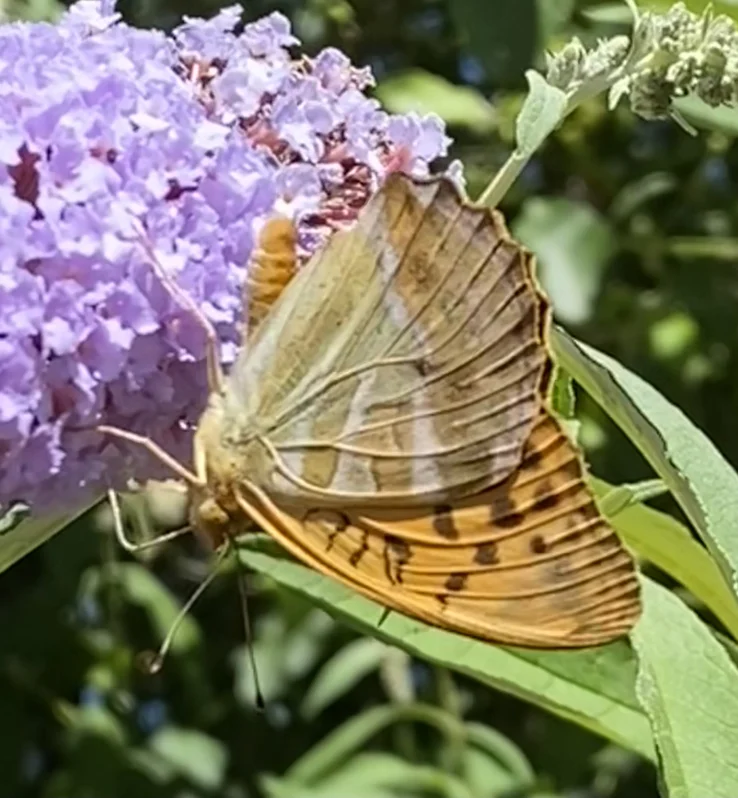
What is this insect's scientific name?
Argynnis paphia
